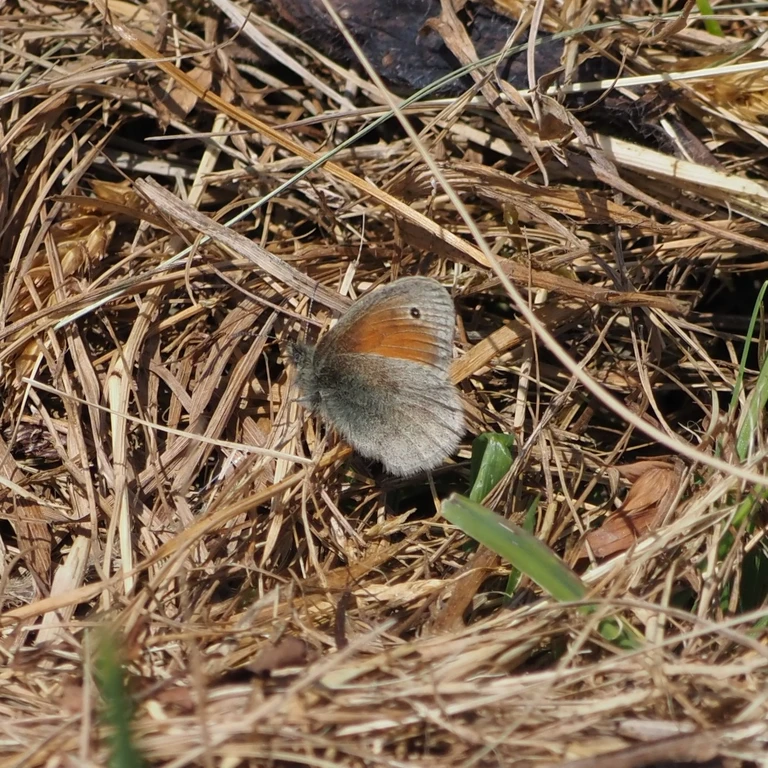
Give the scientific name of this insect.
Coenonympha pamphilus
